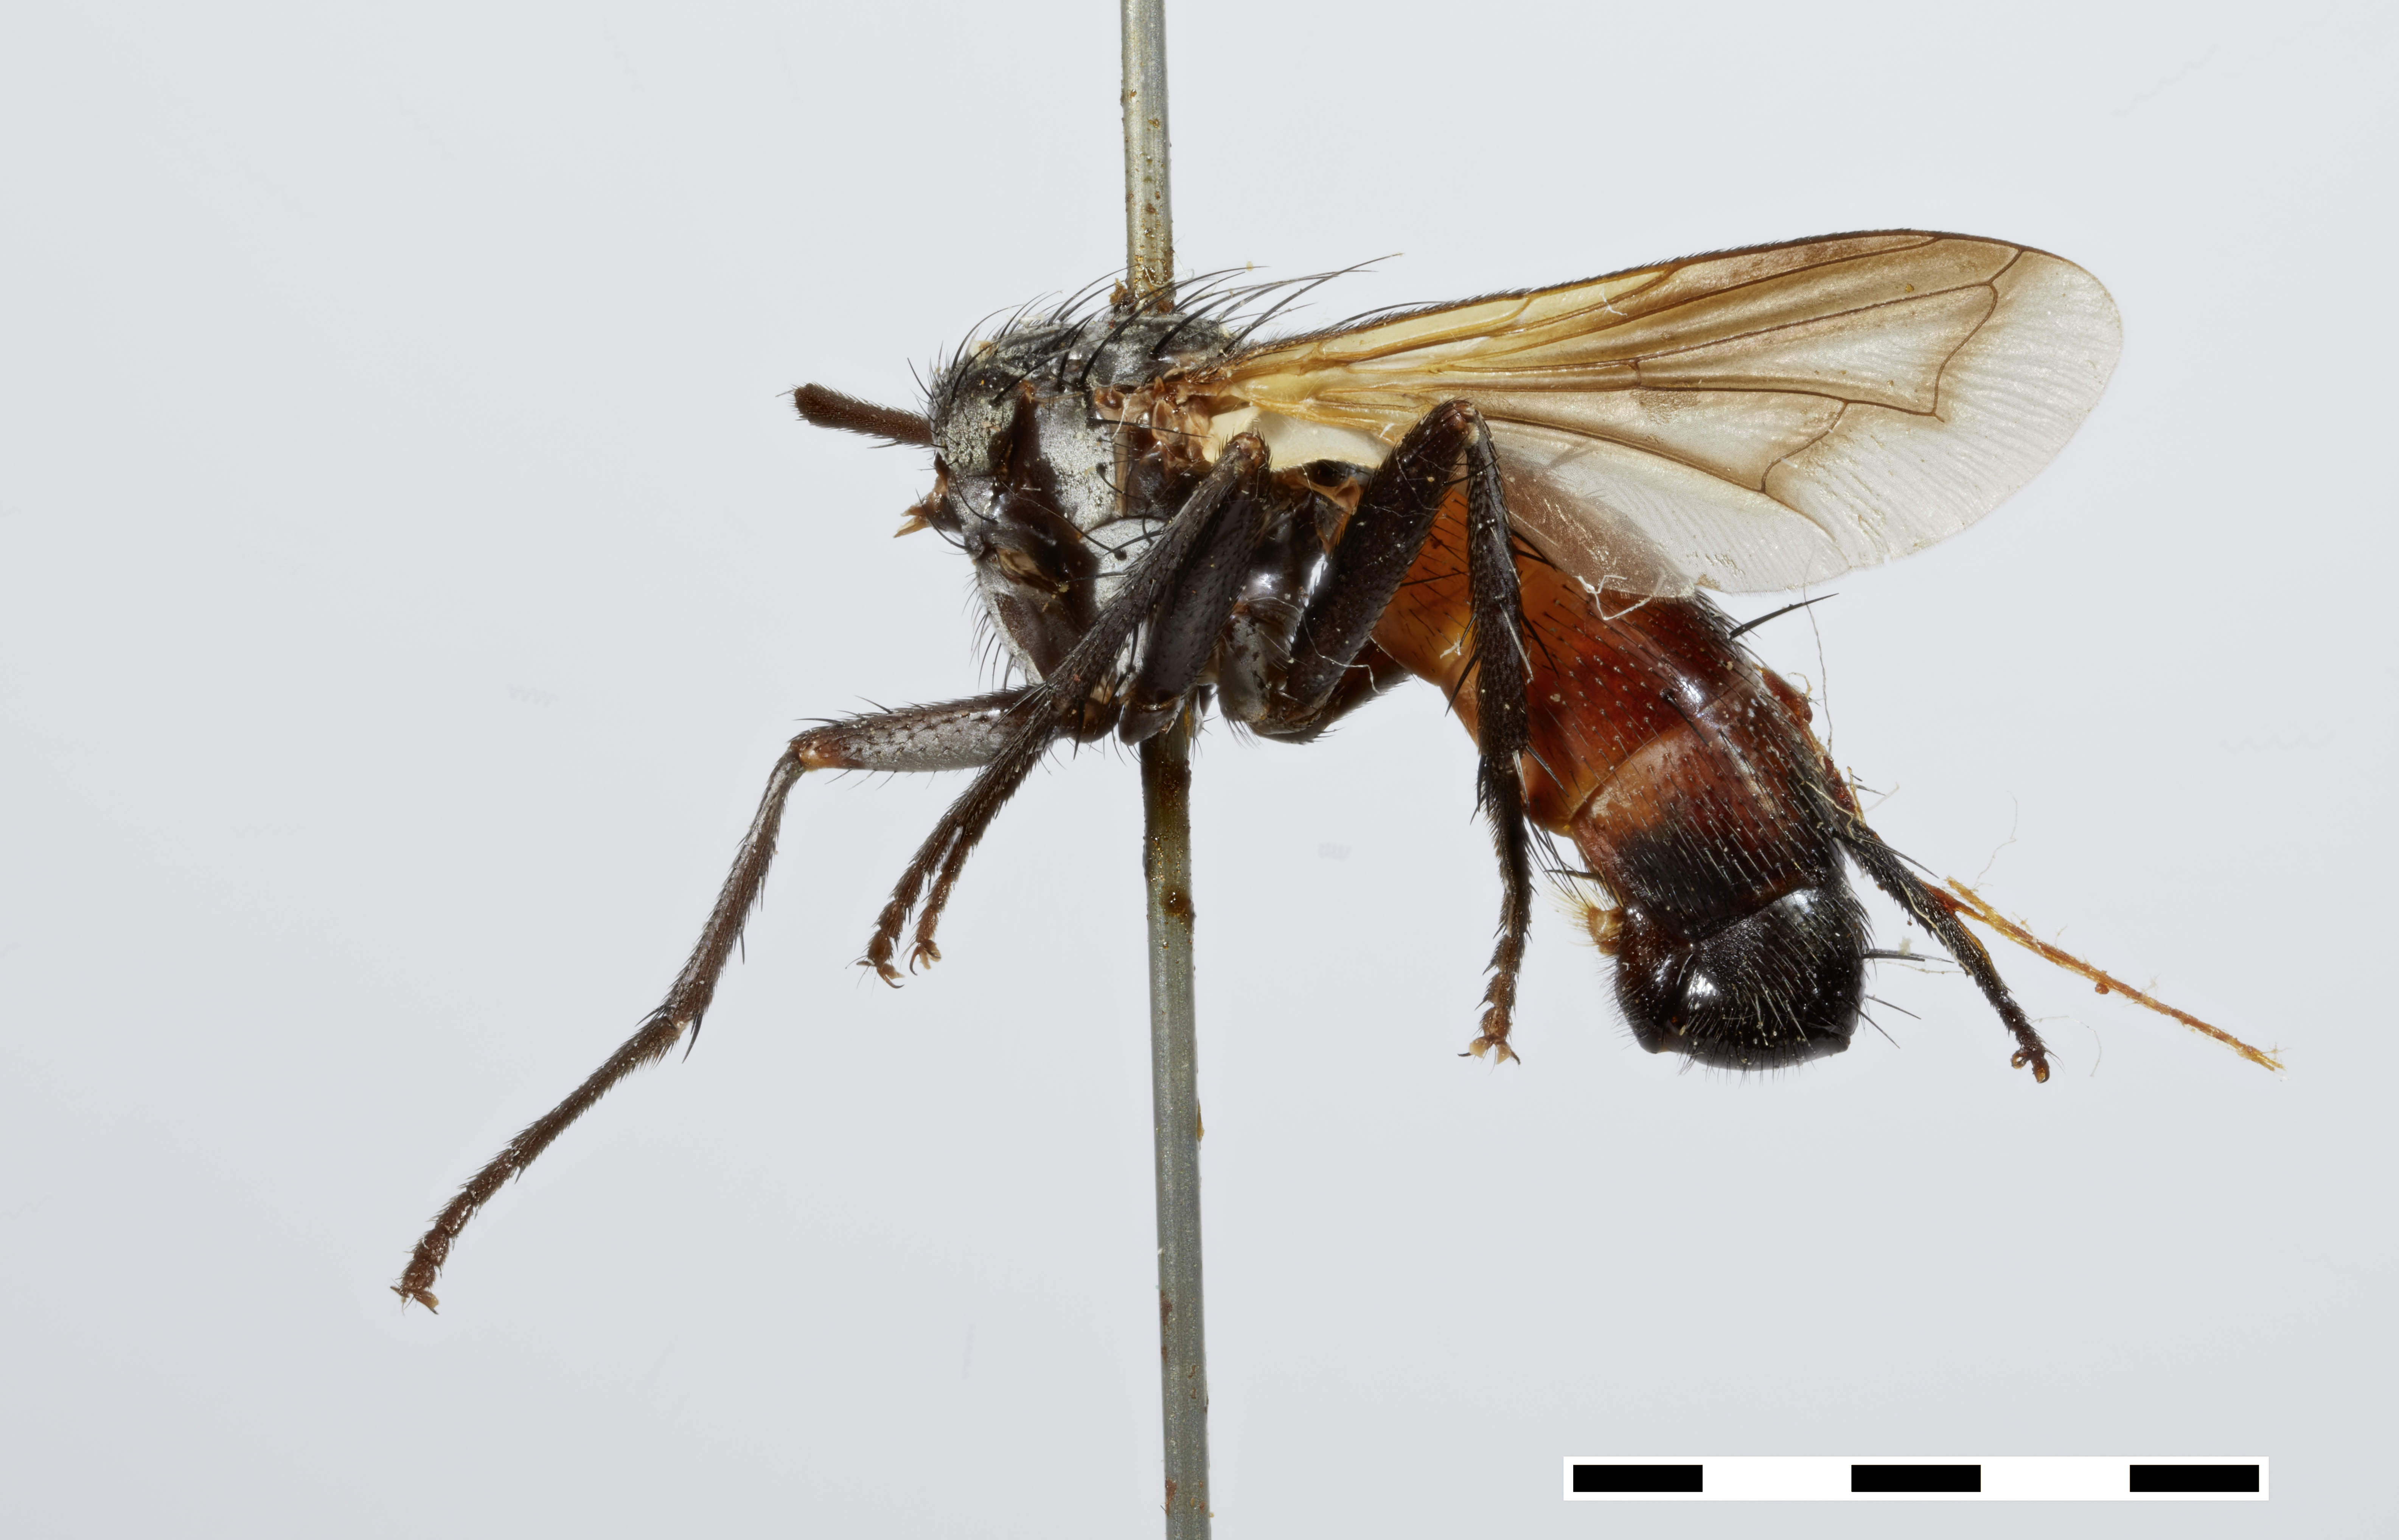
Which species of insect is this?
Opsocyptera optima
